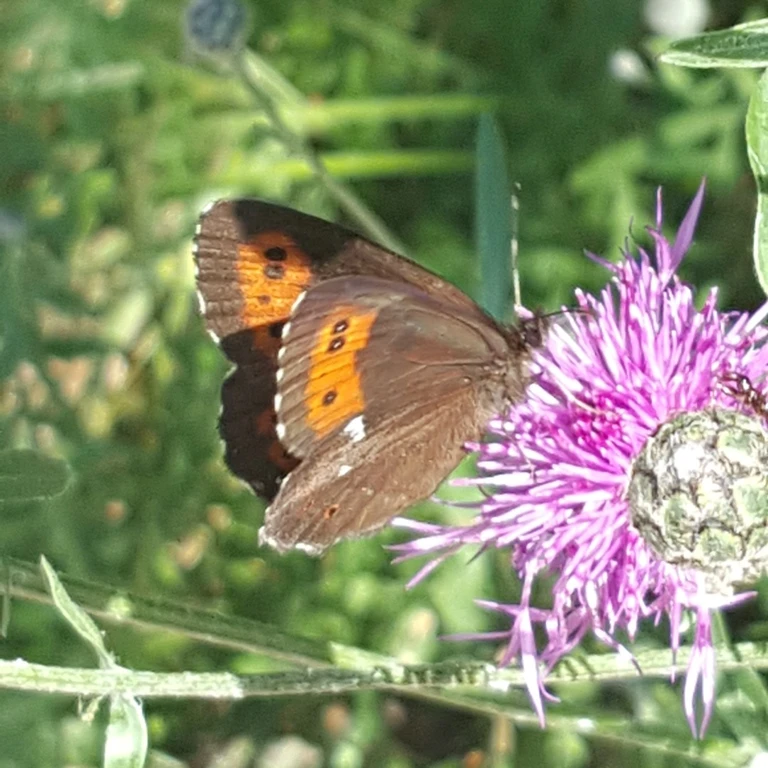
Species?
Erebia ligea
